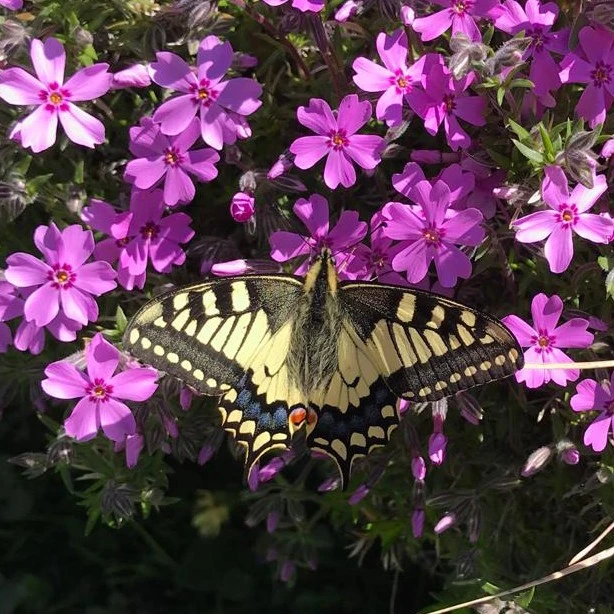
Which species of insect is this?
Papilio machaon
